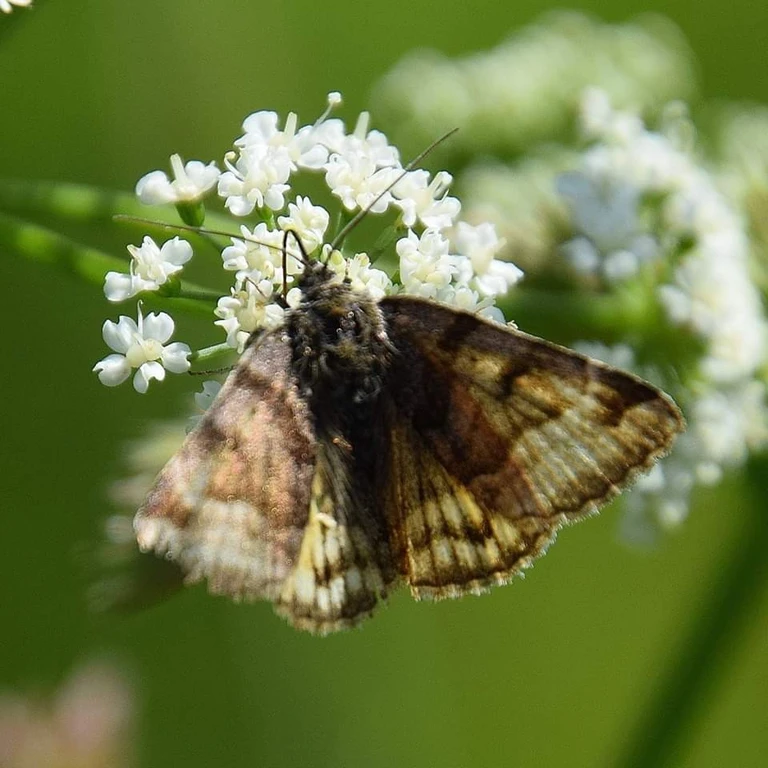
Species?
Euclidia glyphica
